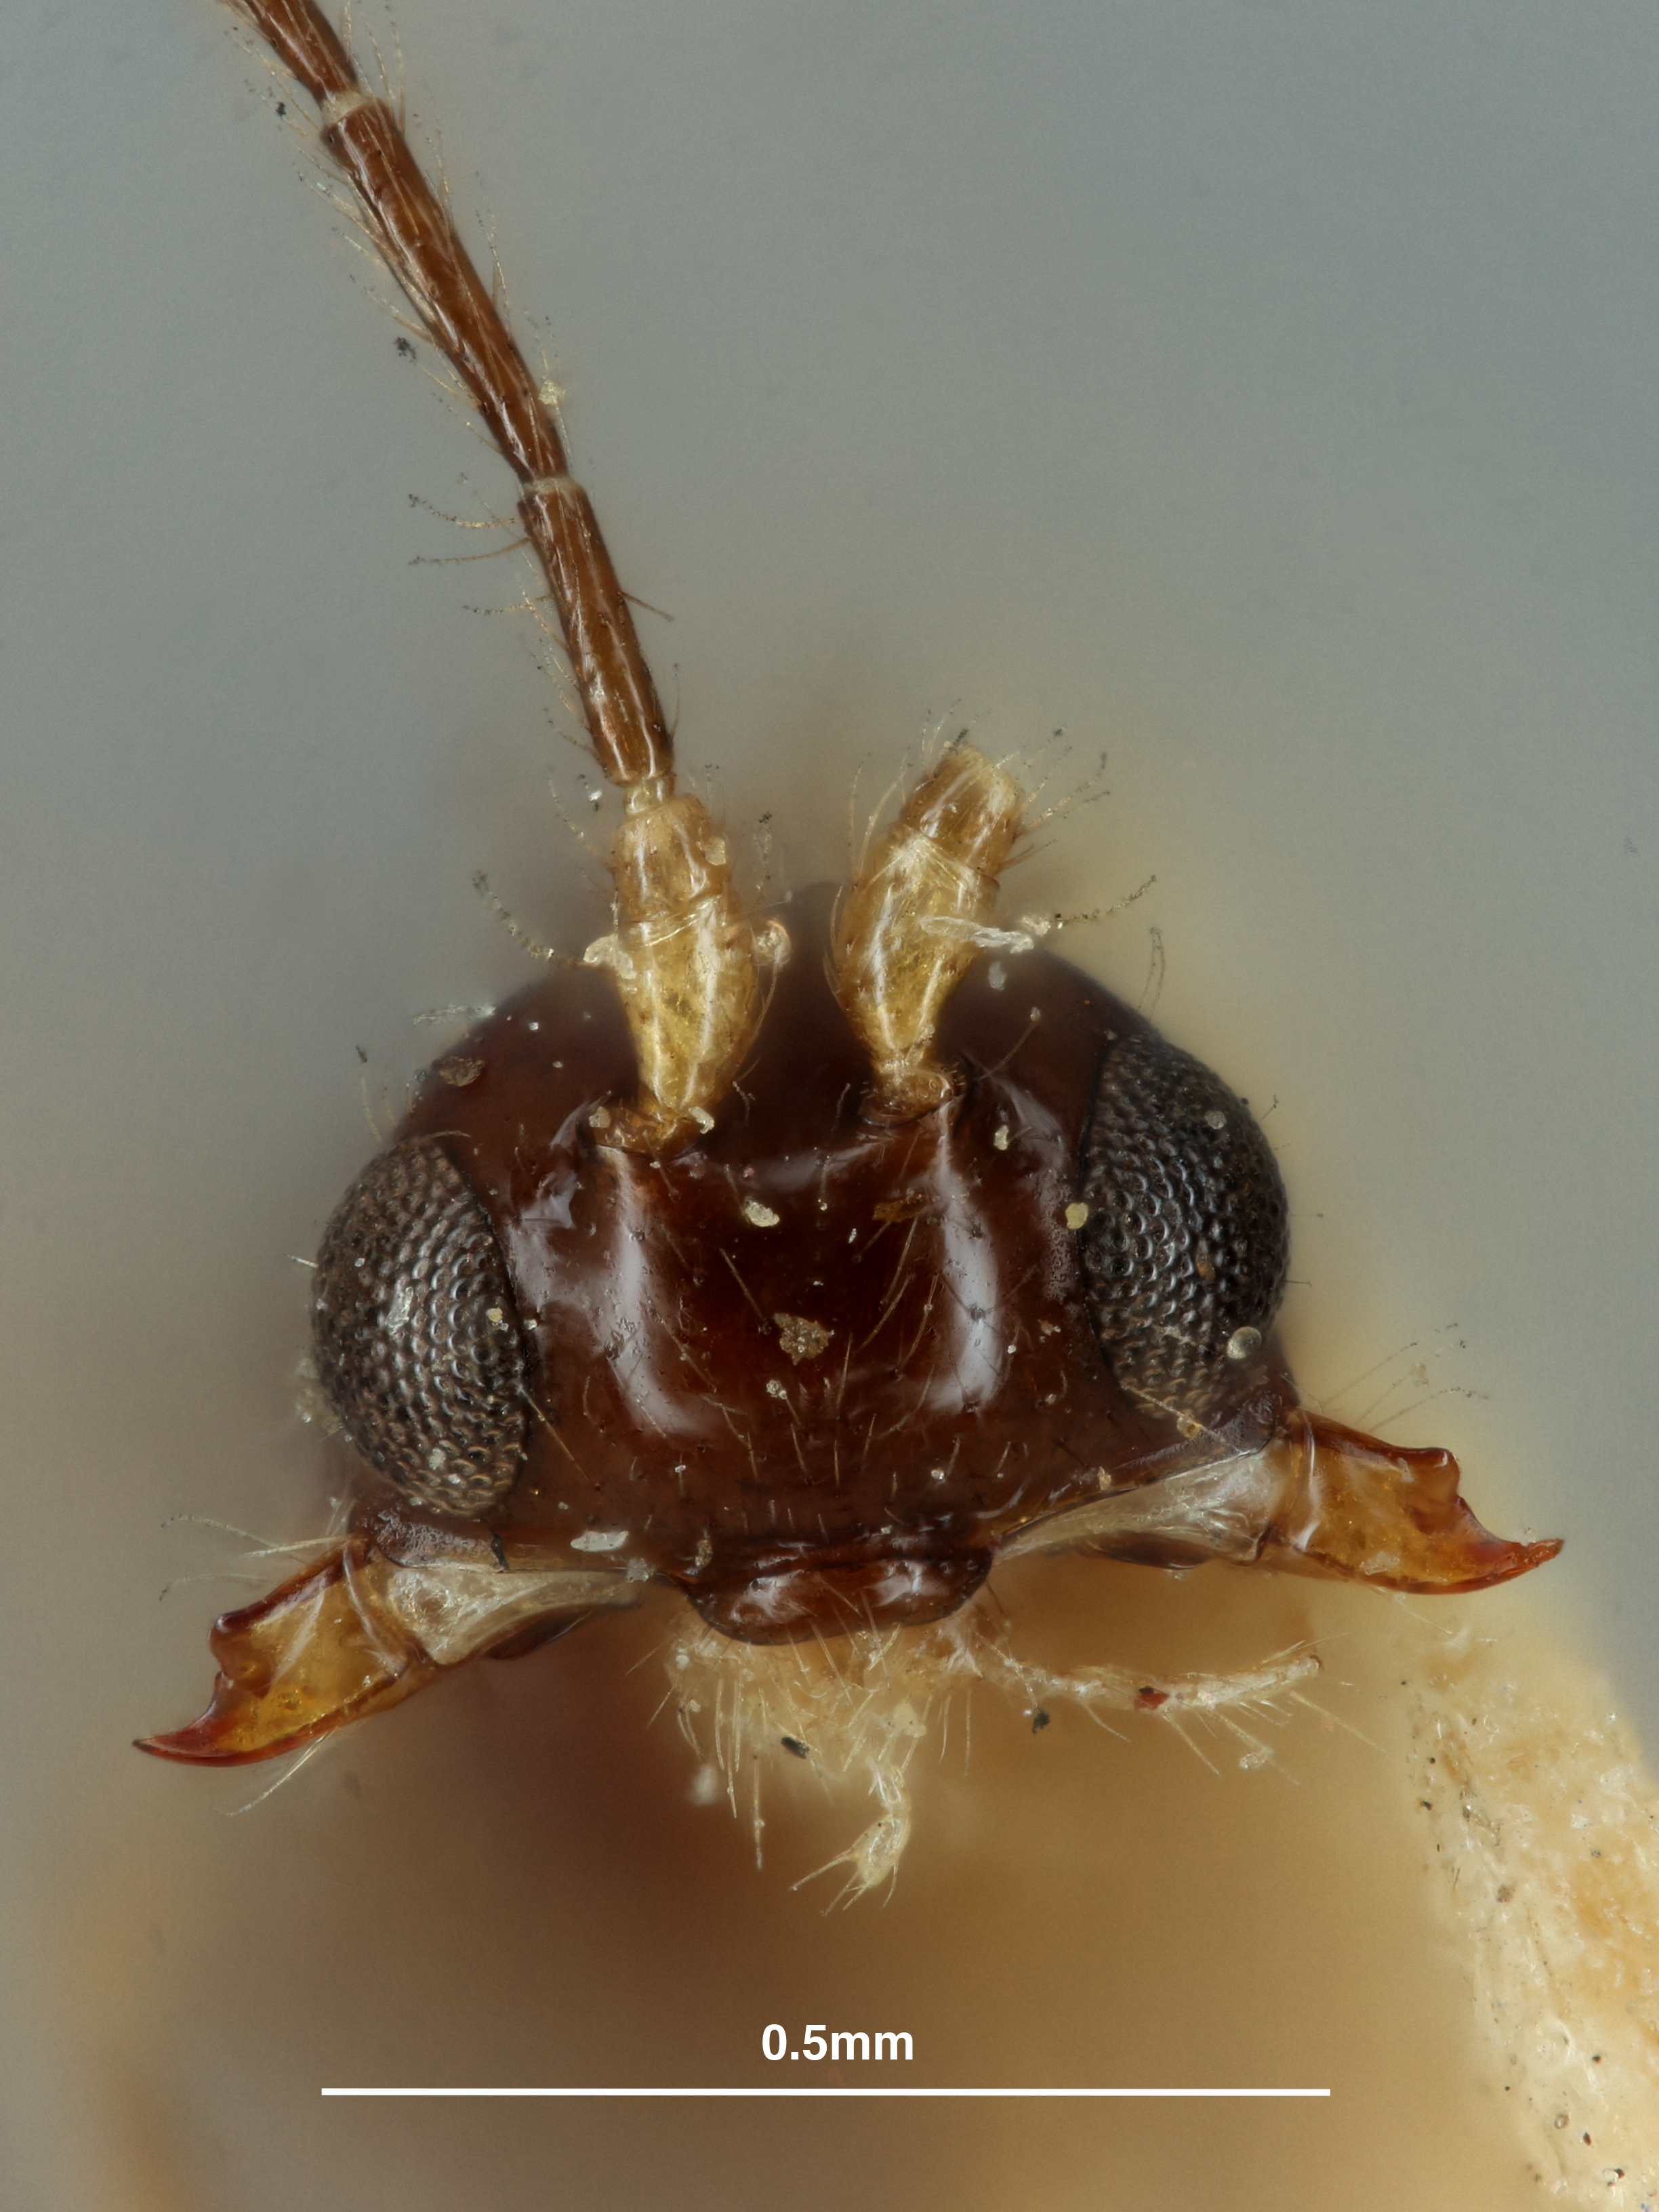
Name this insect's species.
Aphaereta californica
